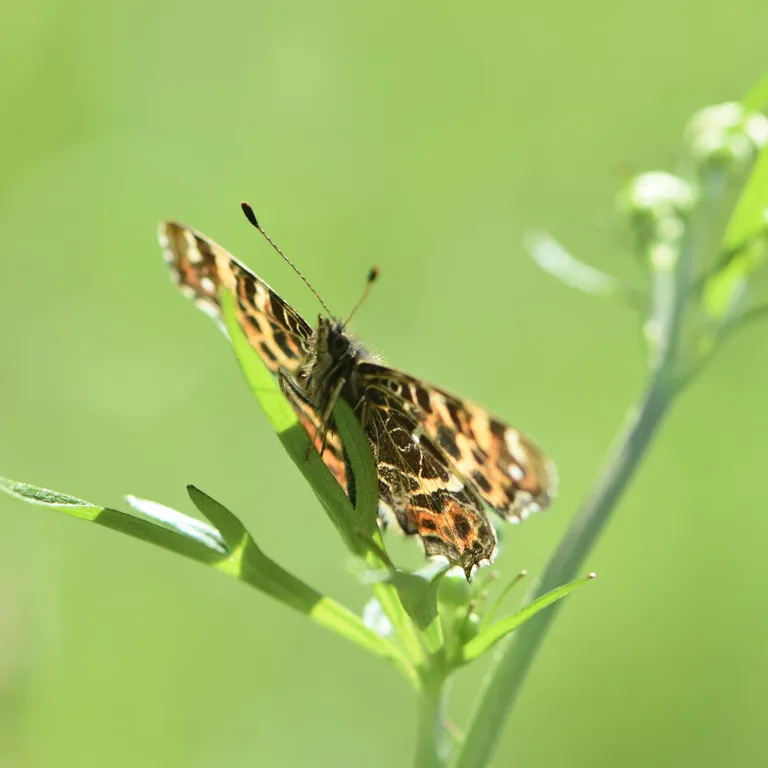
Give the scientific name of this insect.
Araschnia levana
